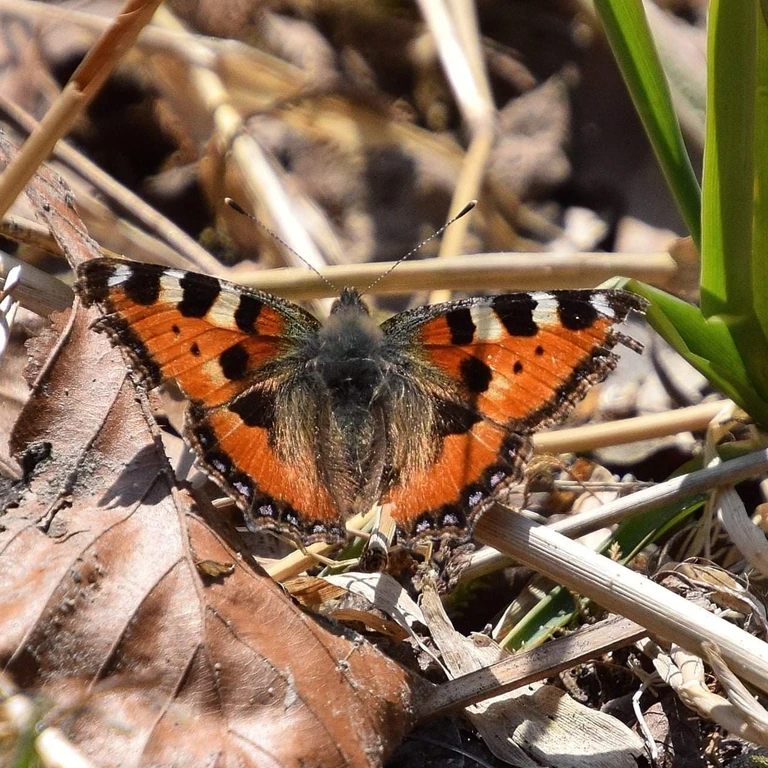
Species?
Aglais urticae
